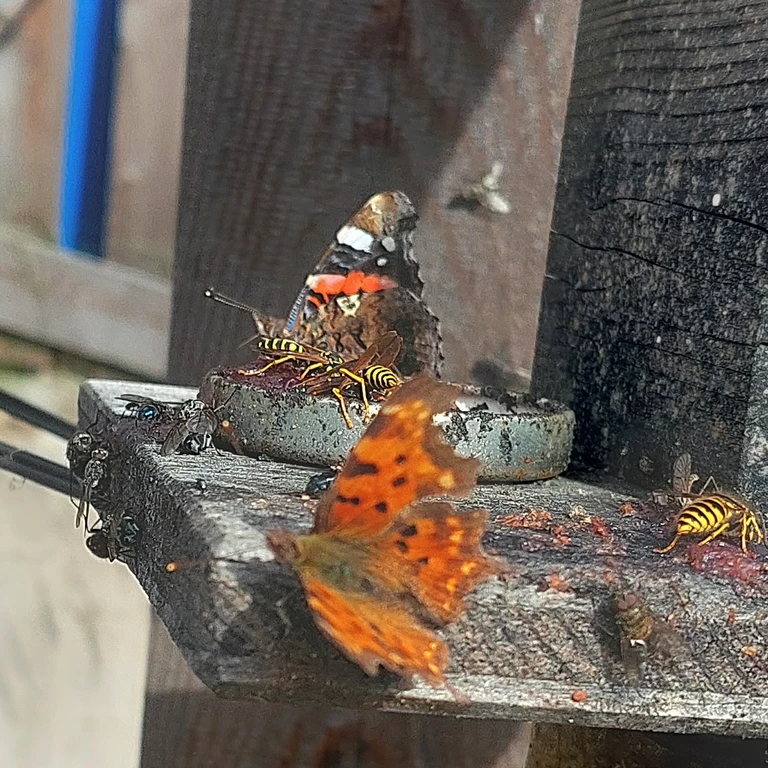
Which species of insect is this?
Polygonia c-album
